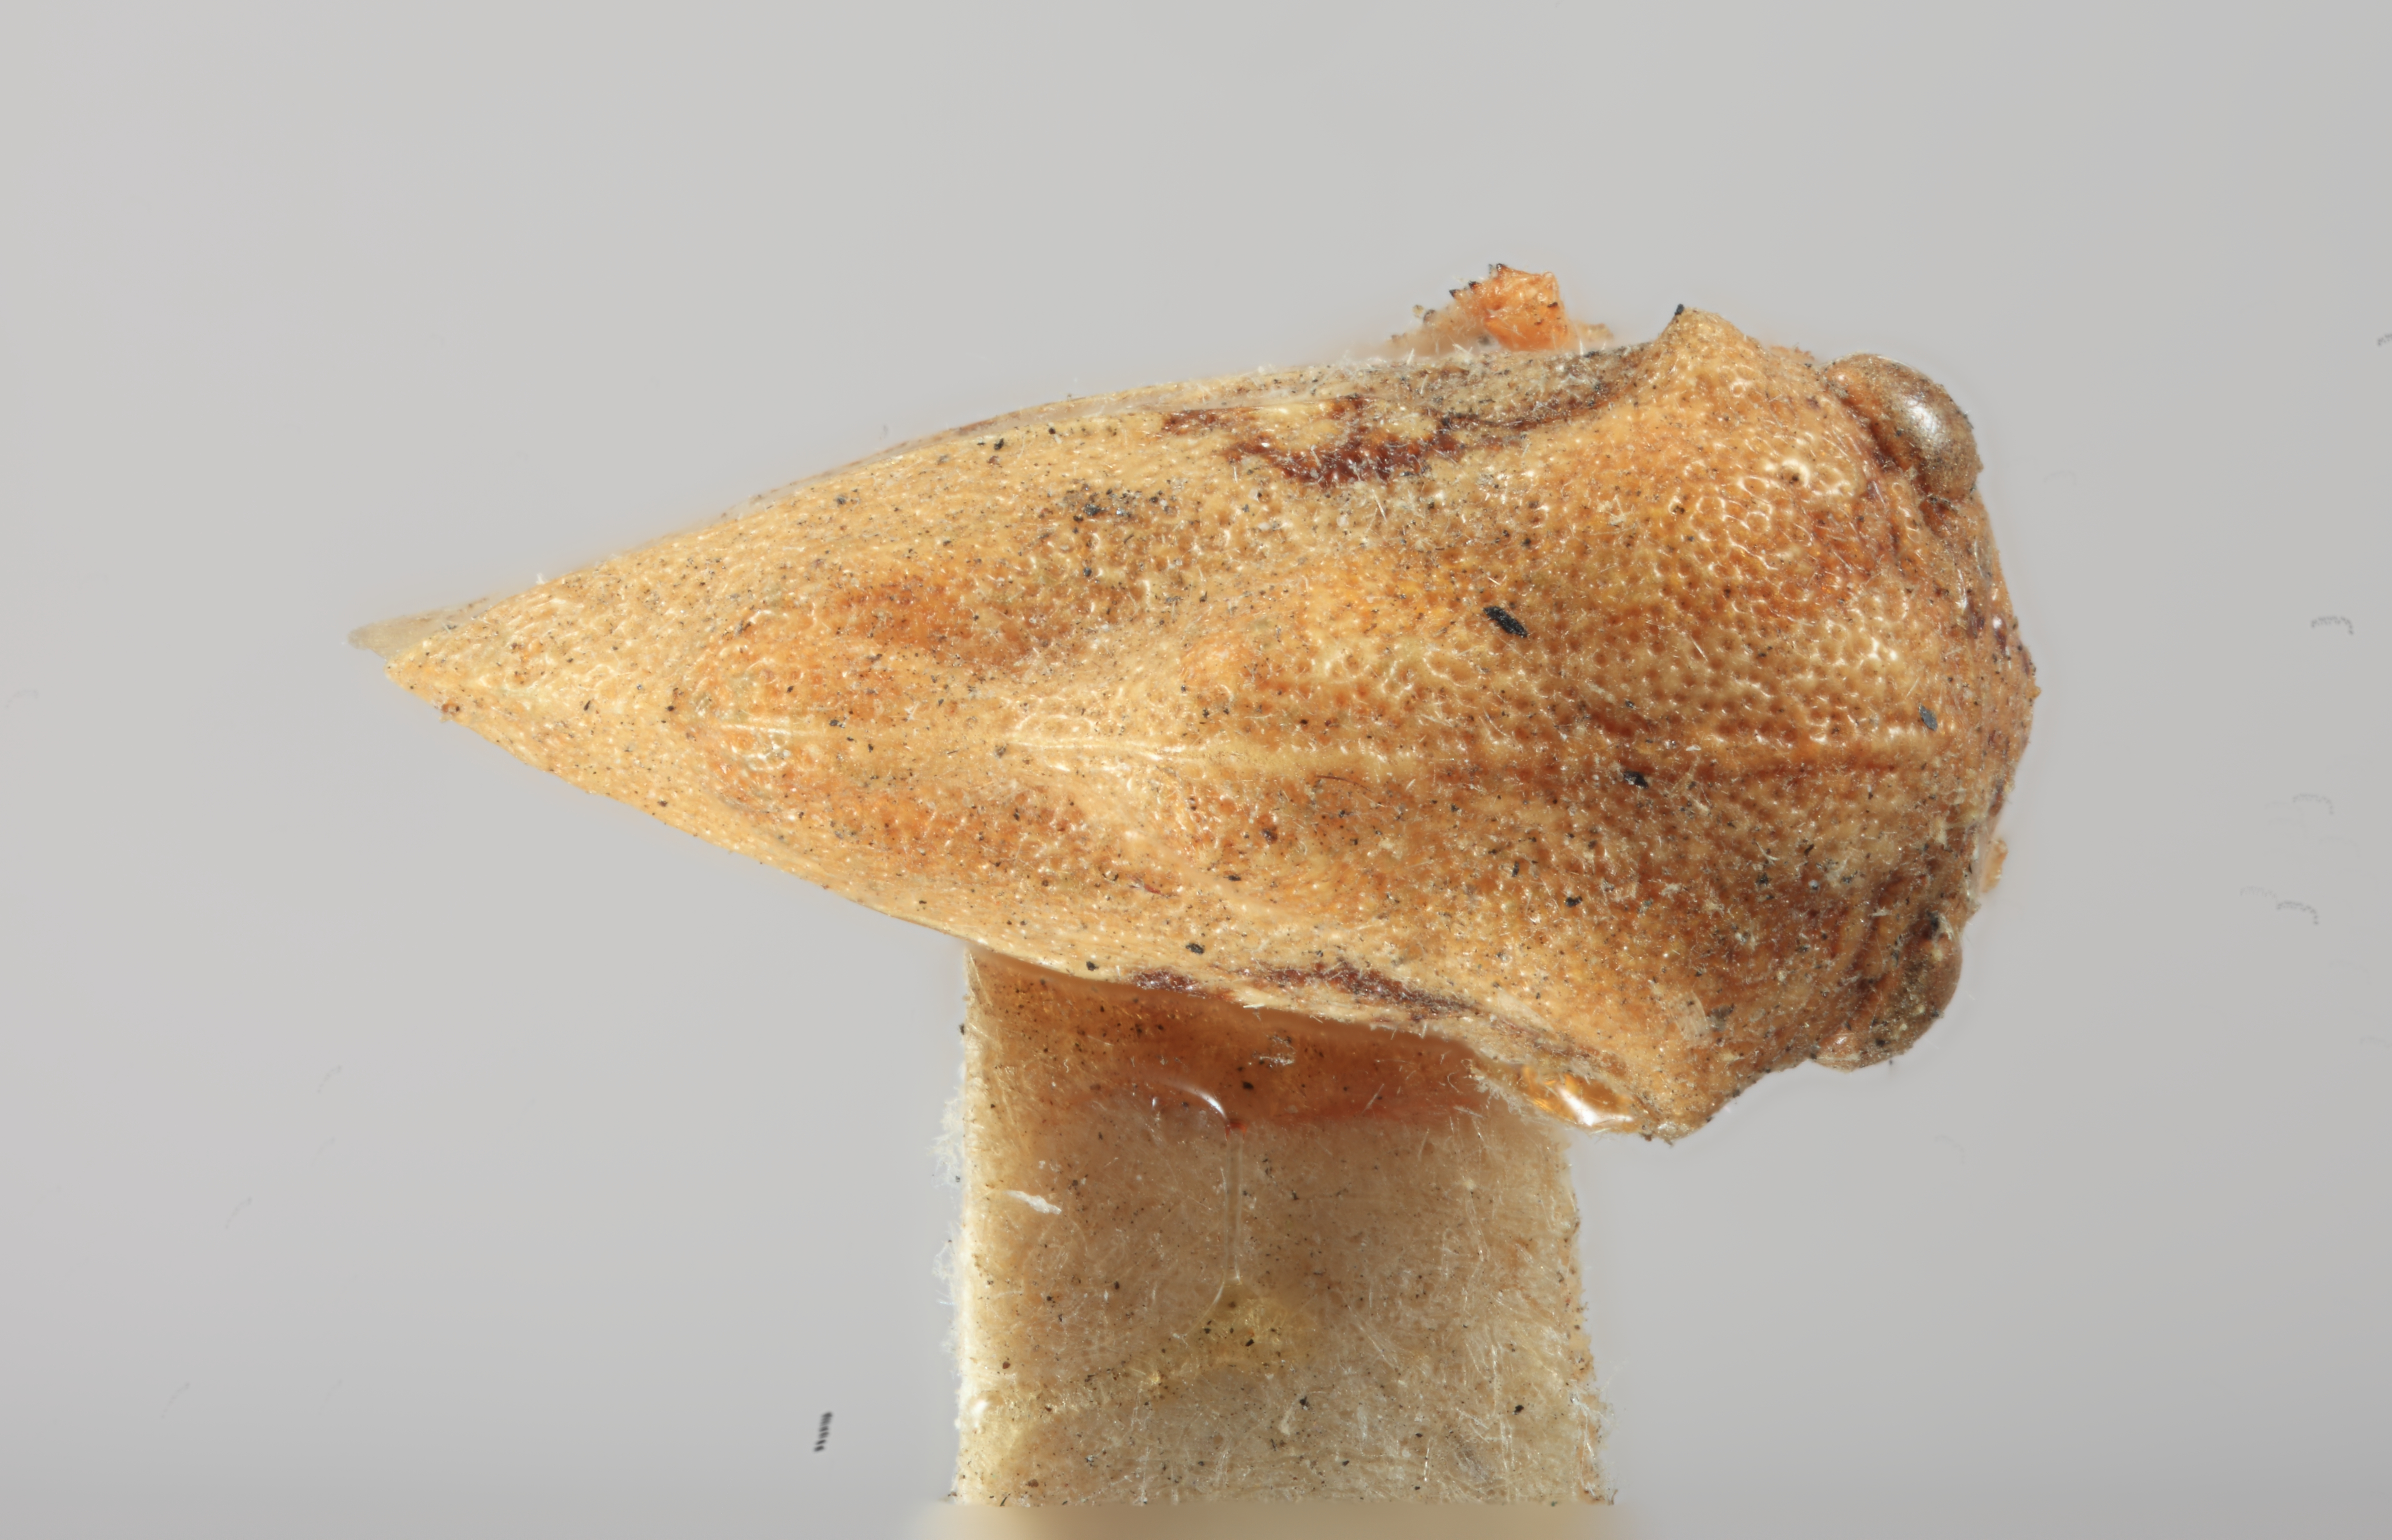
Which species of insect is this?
Evashmeadea bajula
